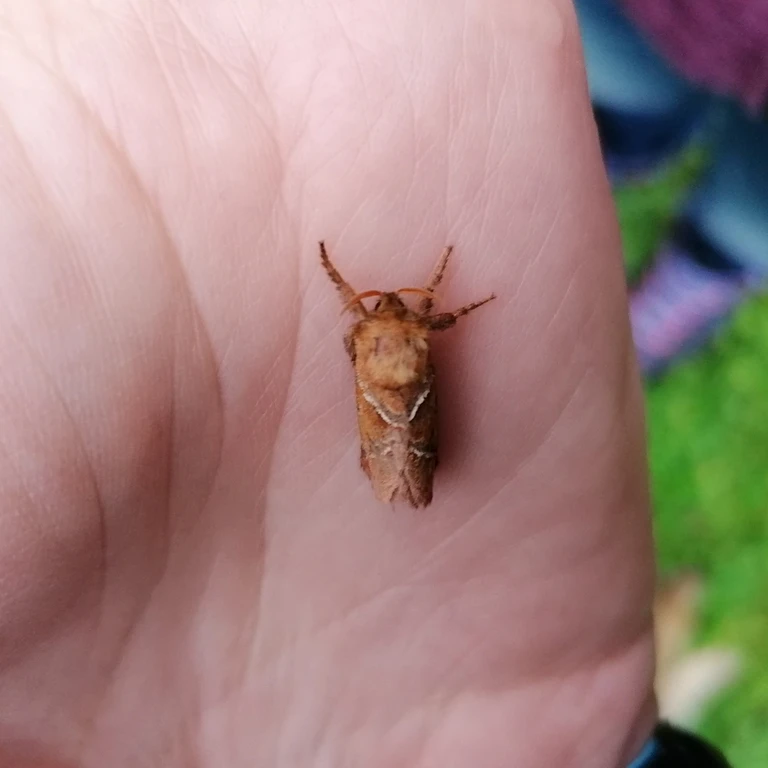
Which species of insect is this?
Triodia sylvina
